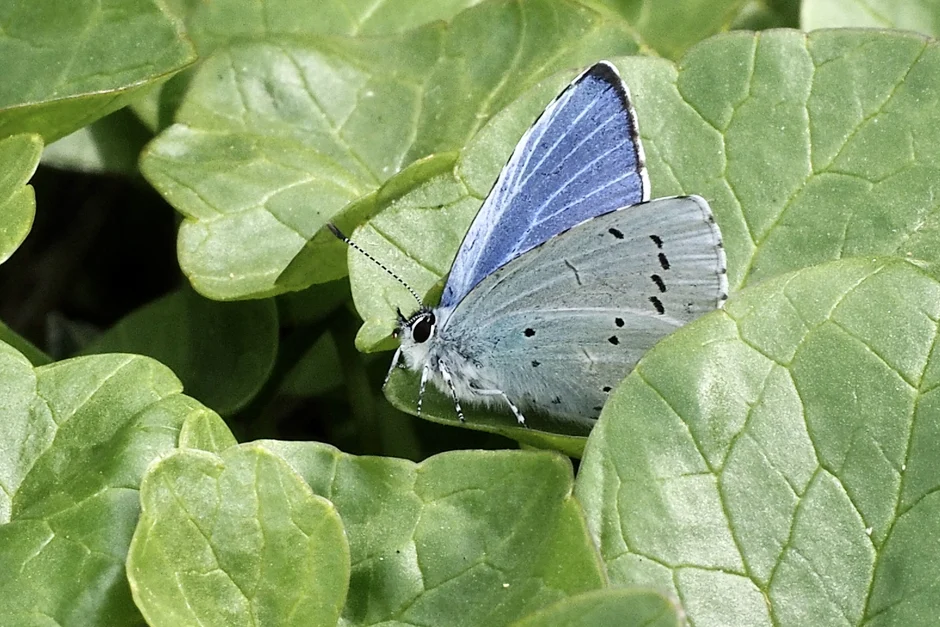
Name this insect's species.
Celastrina argiolus
